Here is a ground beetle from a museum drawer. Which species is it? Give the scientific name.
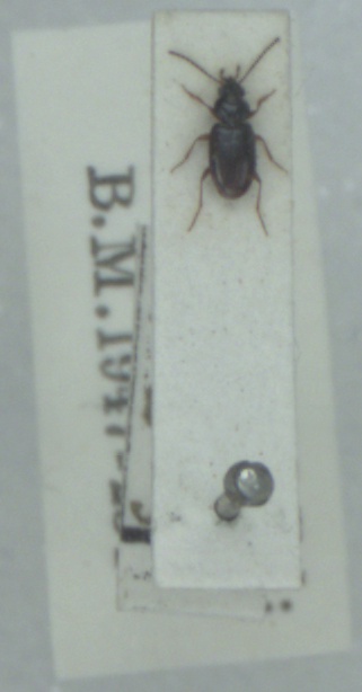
Bembidion guttula
